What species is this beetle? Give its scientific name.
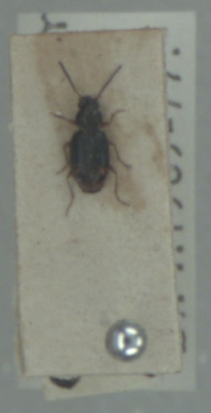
Bembidion assimile
